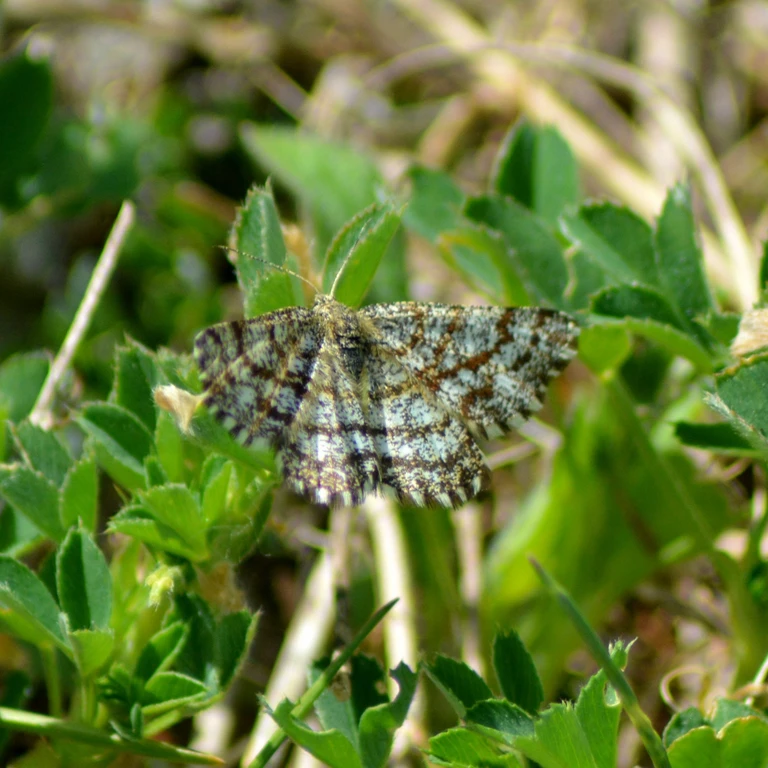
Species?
Ematurga atomaria
